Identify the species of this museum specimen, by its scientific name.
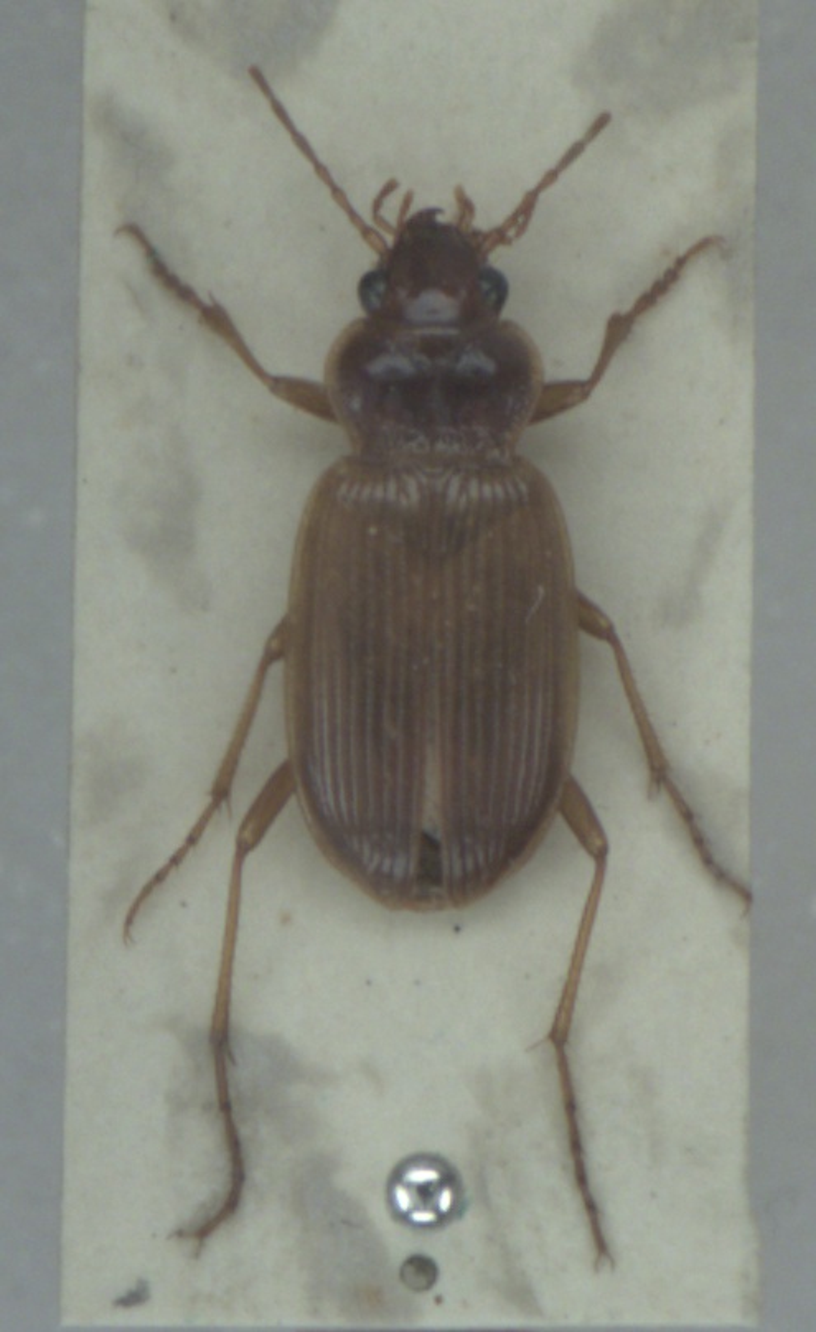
Nebria brevicollis
